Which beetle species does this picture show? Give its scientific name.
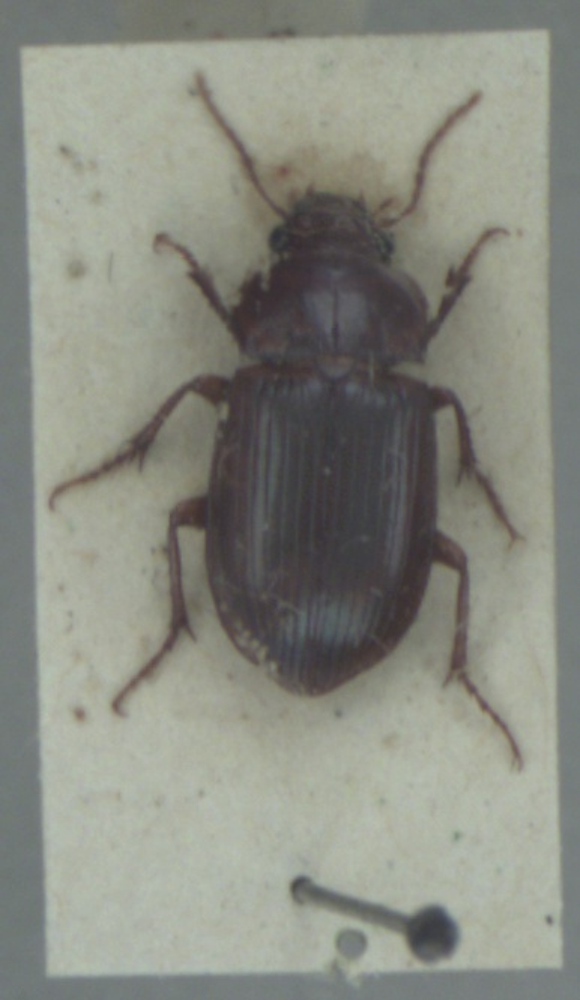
Amara fulva
